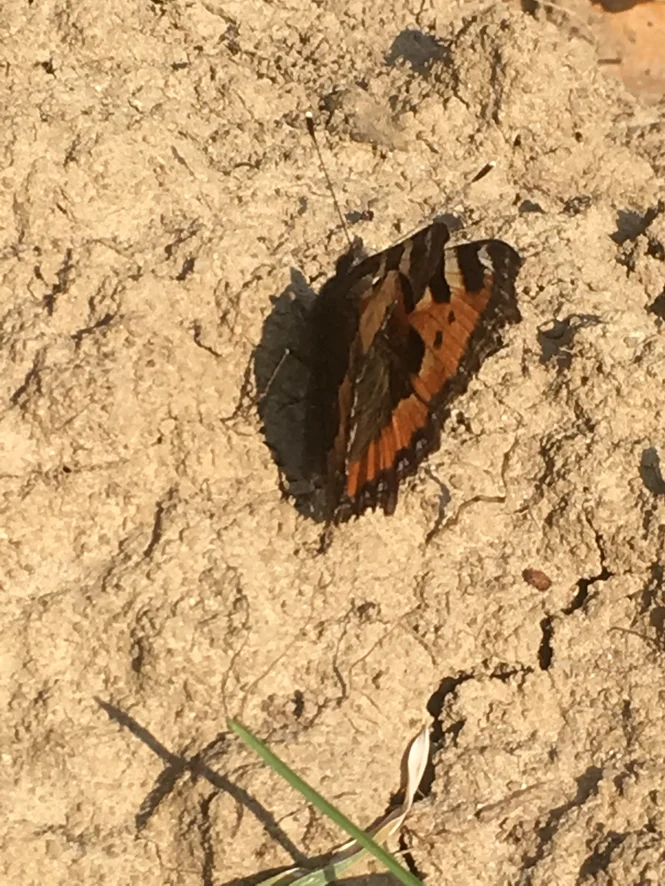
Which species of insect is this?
Aglais urticae
